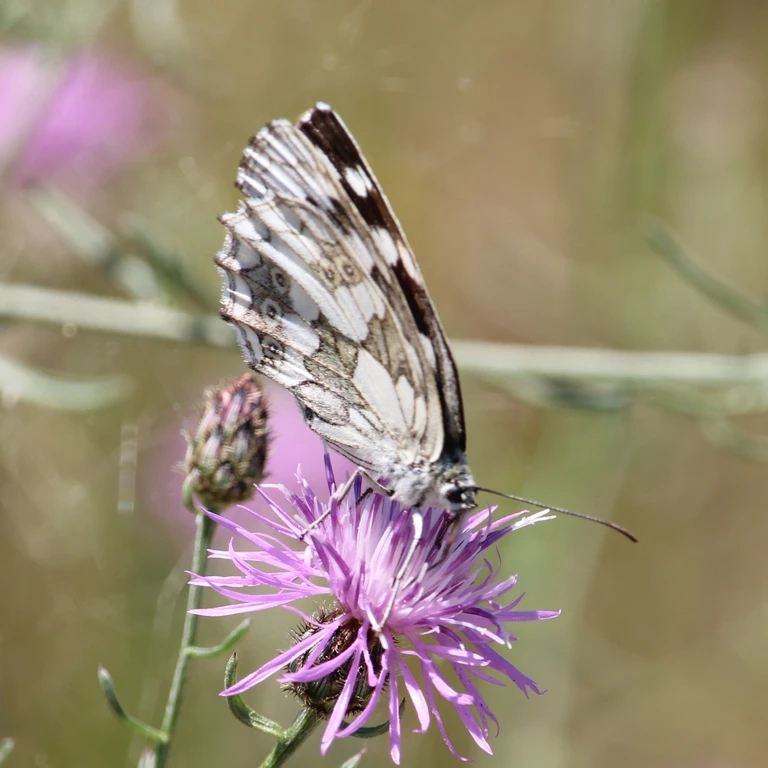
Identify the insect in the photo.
Melanargia galathea
